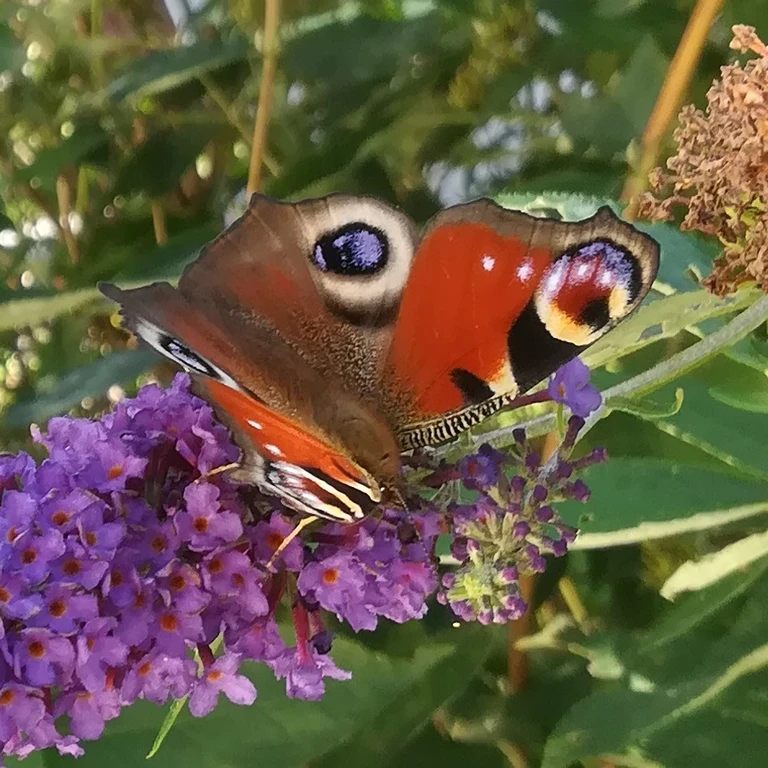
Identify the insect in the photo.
Aglais io
